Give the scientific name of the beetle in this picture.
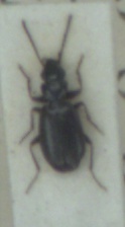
Syntomus truncatellus
